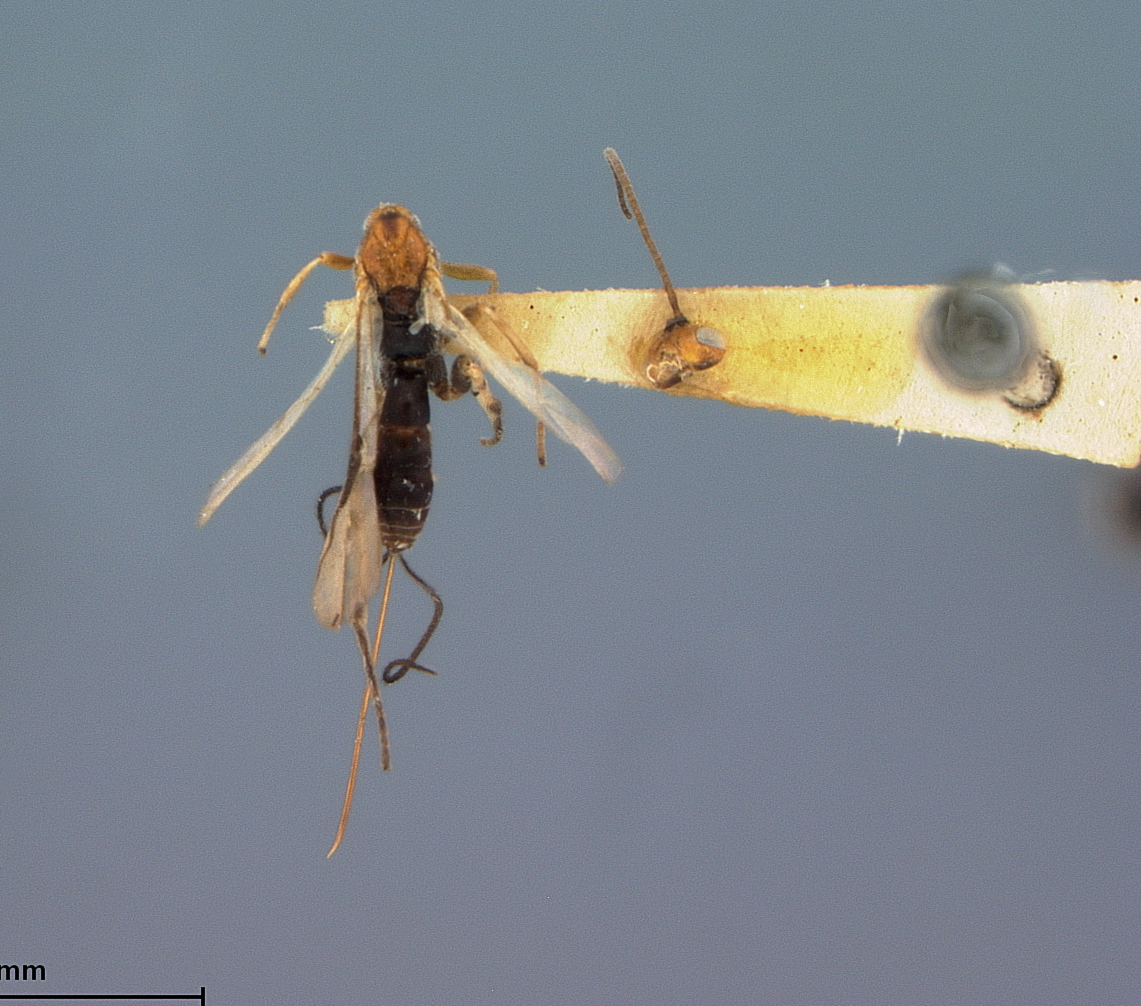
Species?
Camptothlipsis philippinensis
